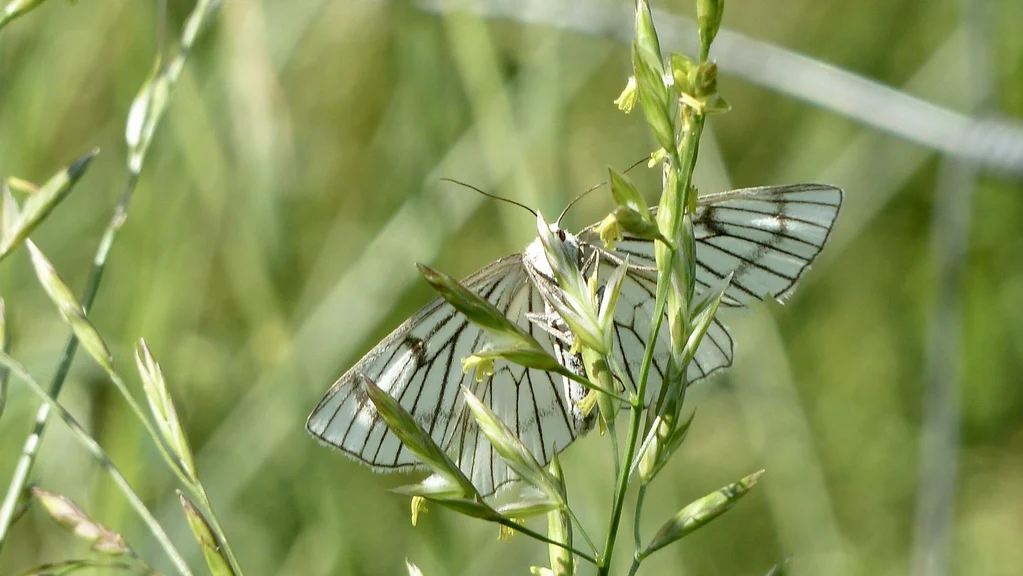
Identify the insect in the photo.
Siona lineata
